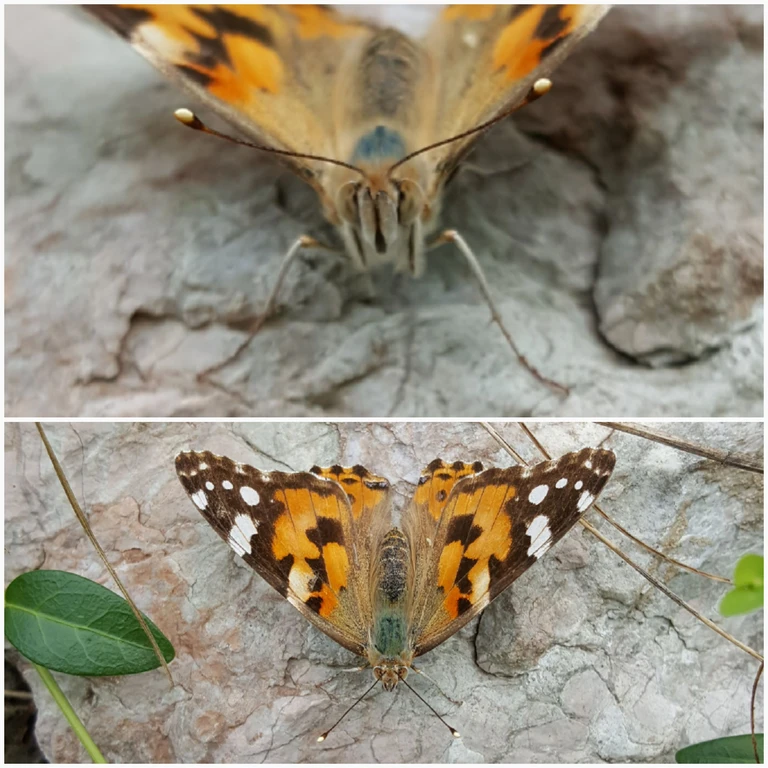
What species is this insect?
Vanessa cardui
